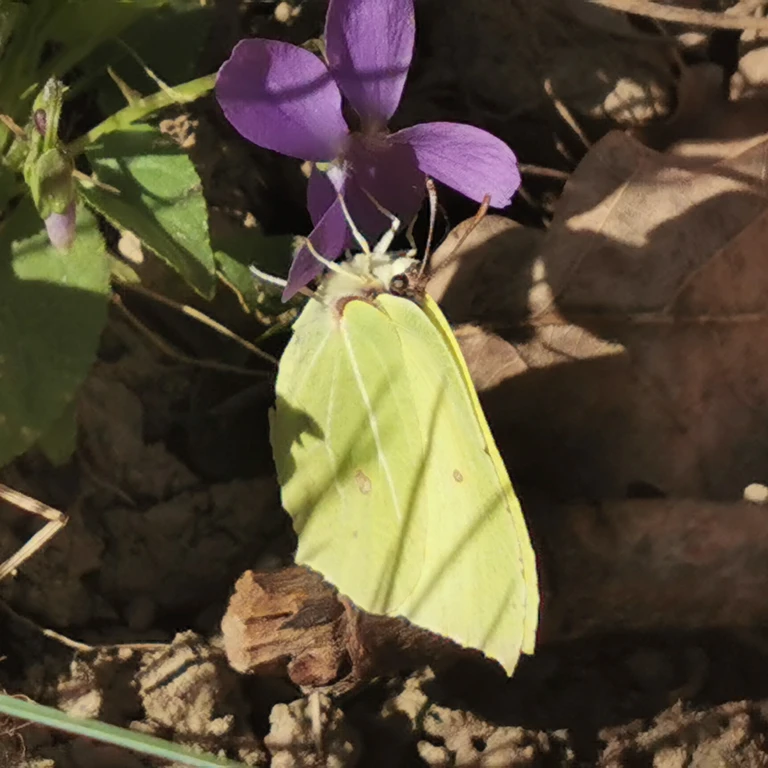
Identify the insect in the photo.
Gonepteryx rhamni
